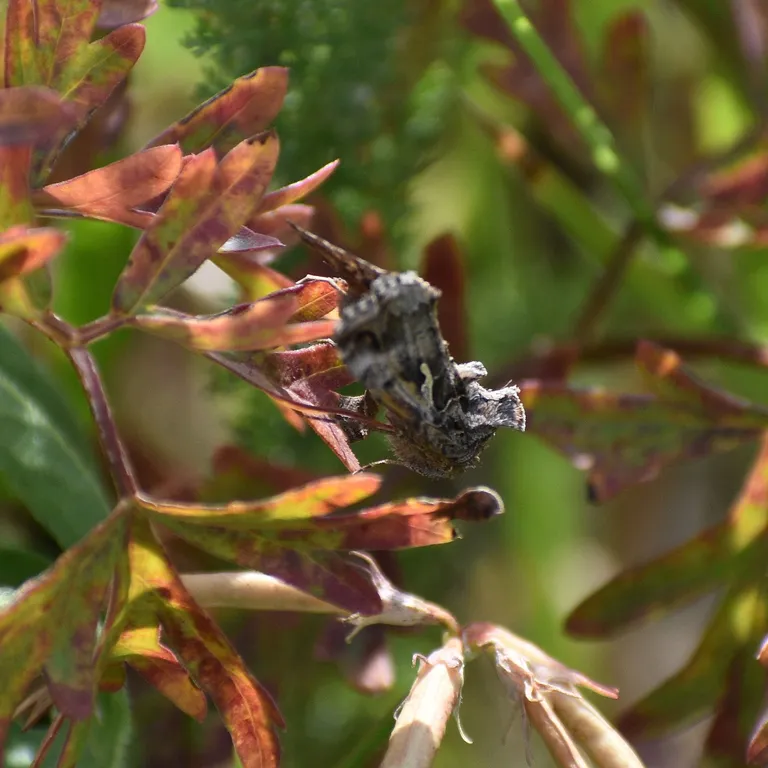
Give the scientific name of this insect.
Autographa gamma
